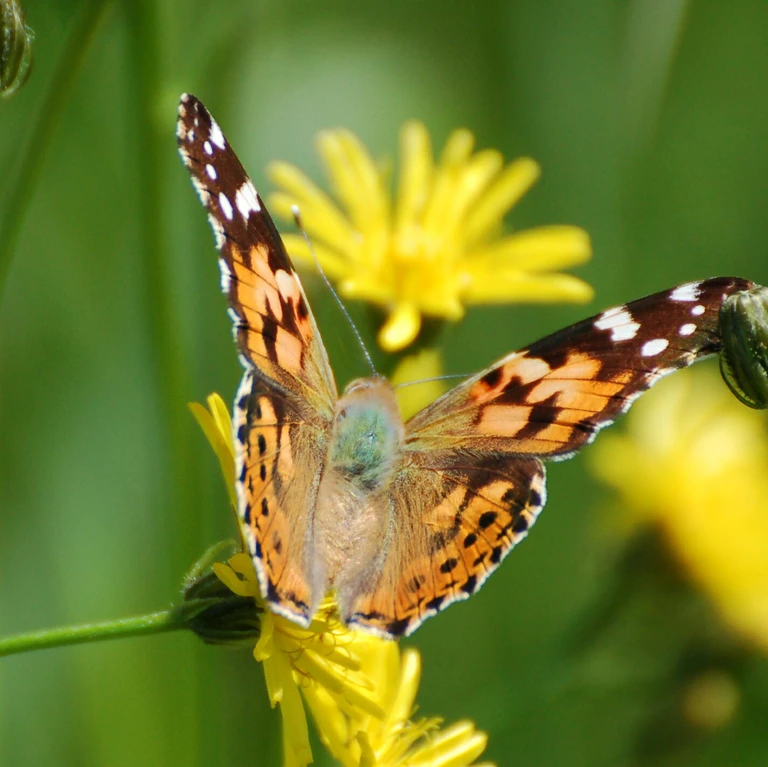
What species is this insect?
Vanessa cardui
